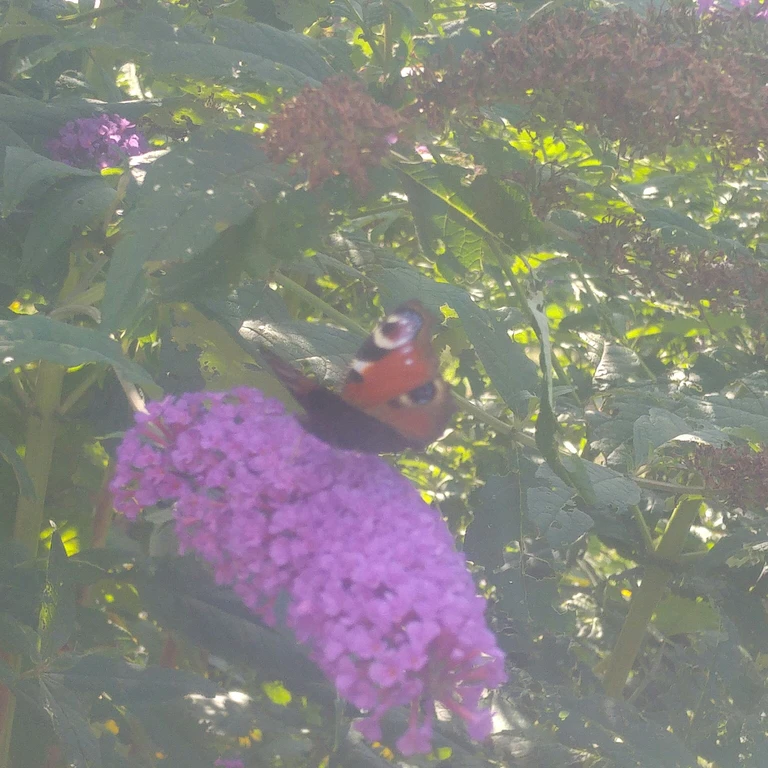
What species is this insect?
Aglais io
